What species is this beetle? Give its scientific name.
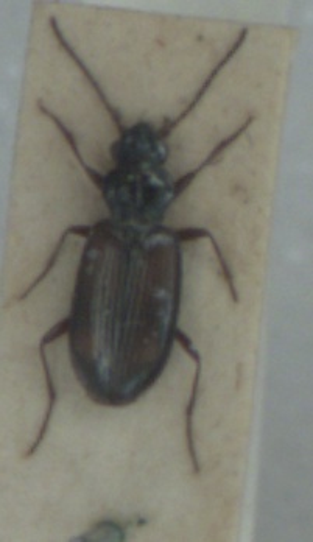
Bembidion saxatile
